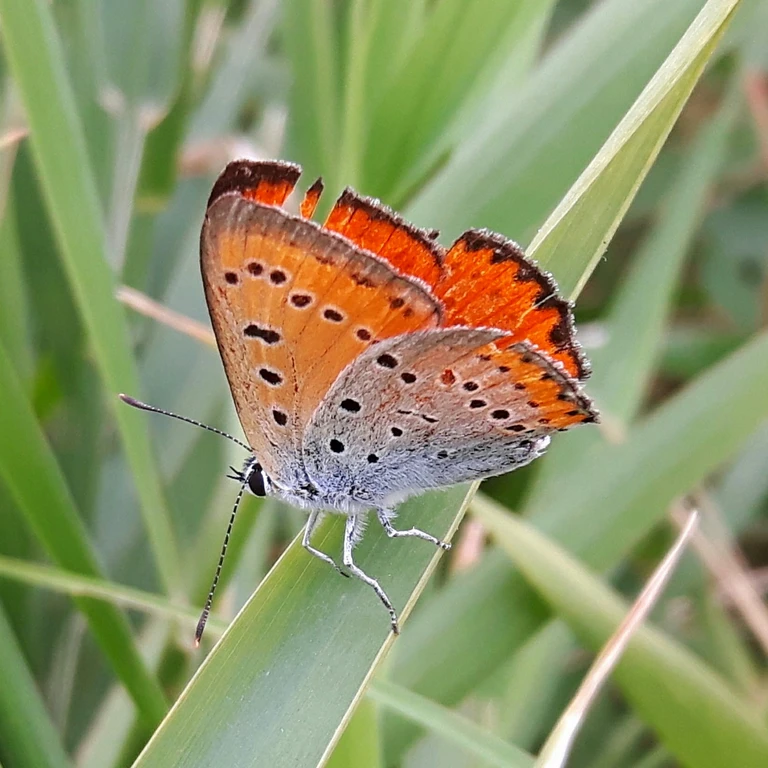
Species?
Lycaena dispar
